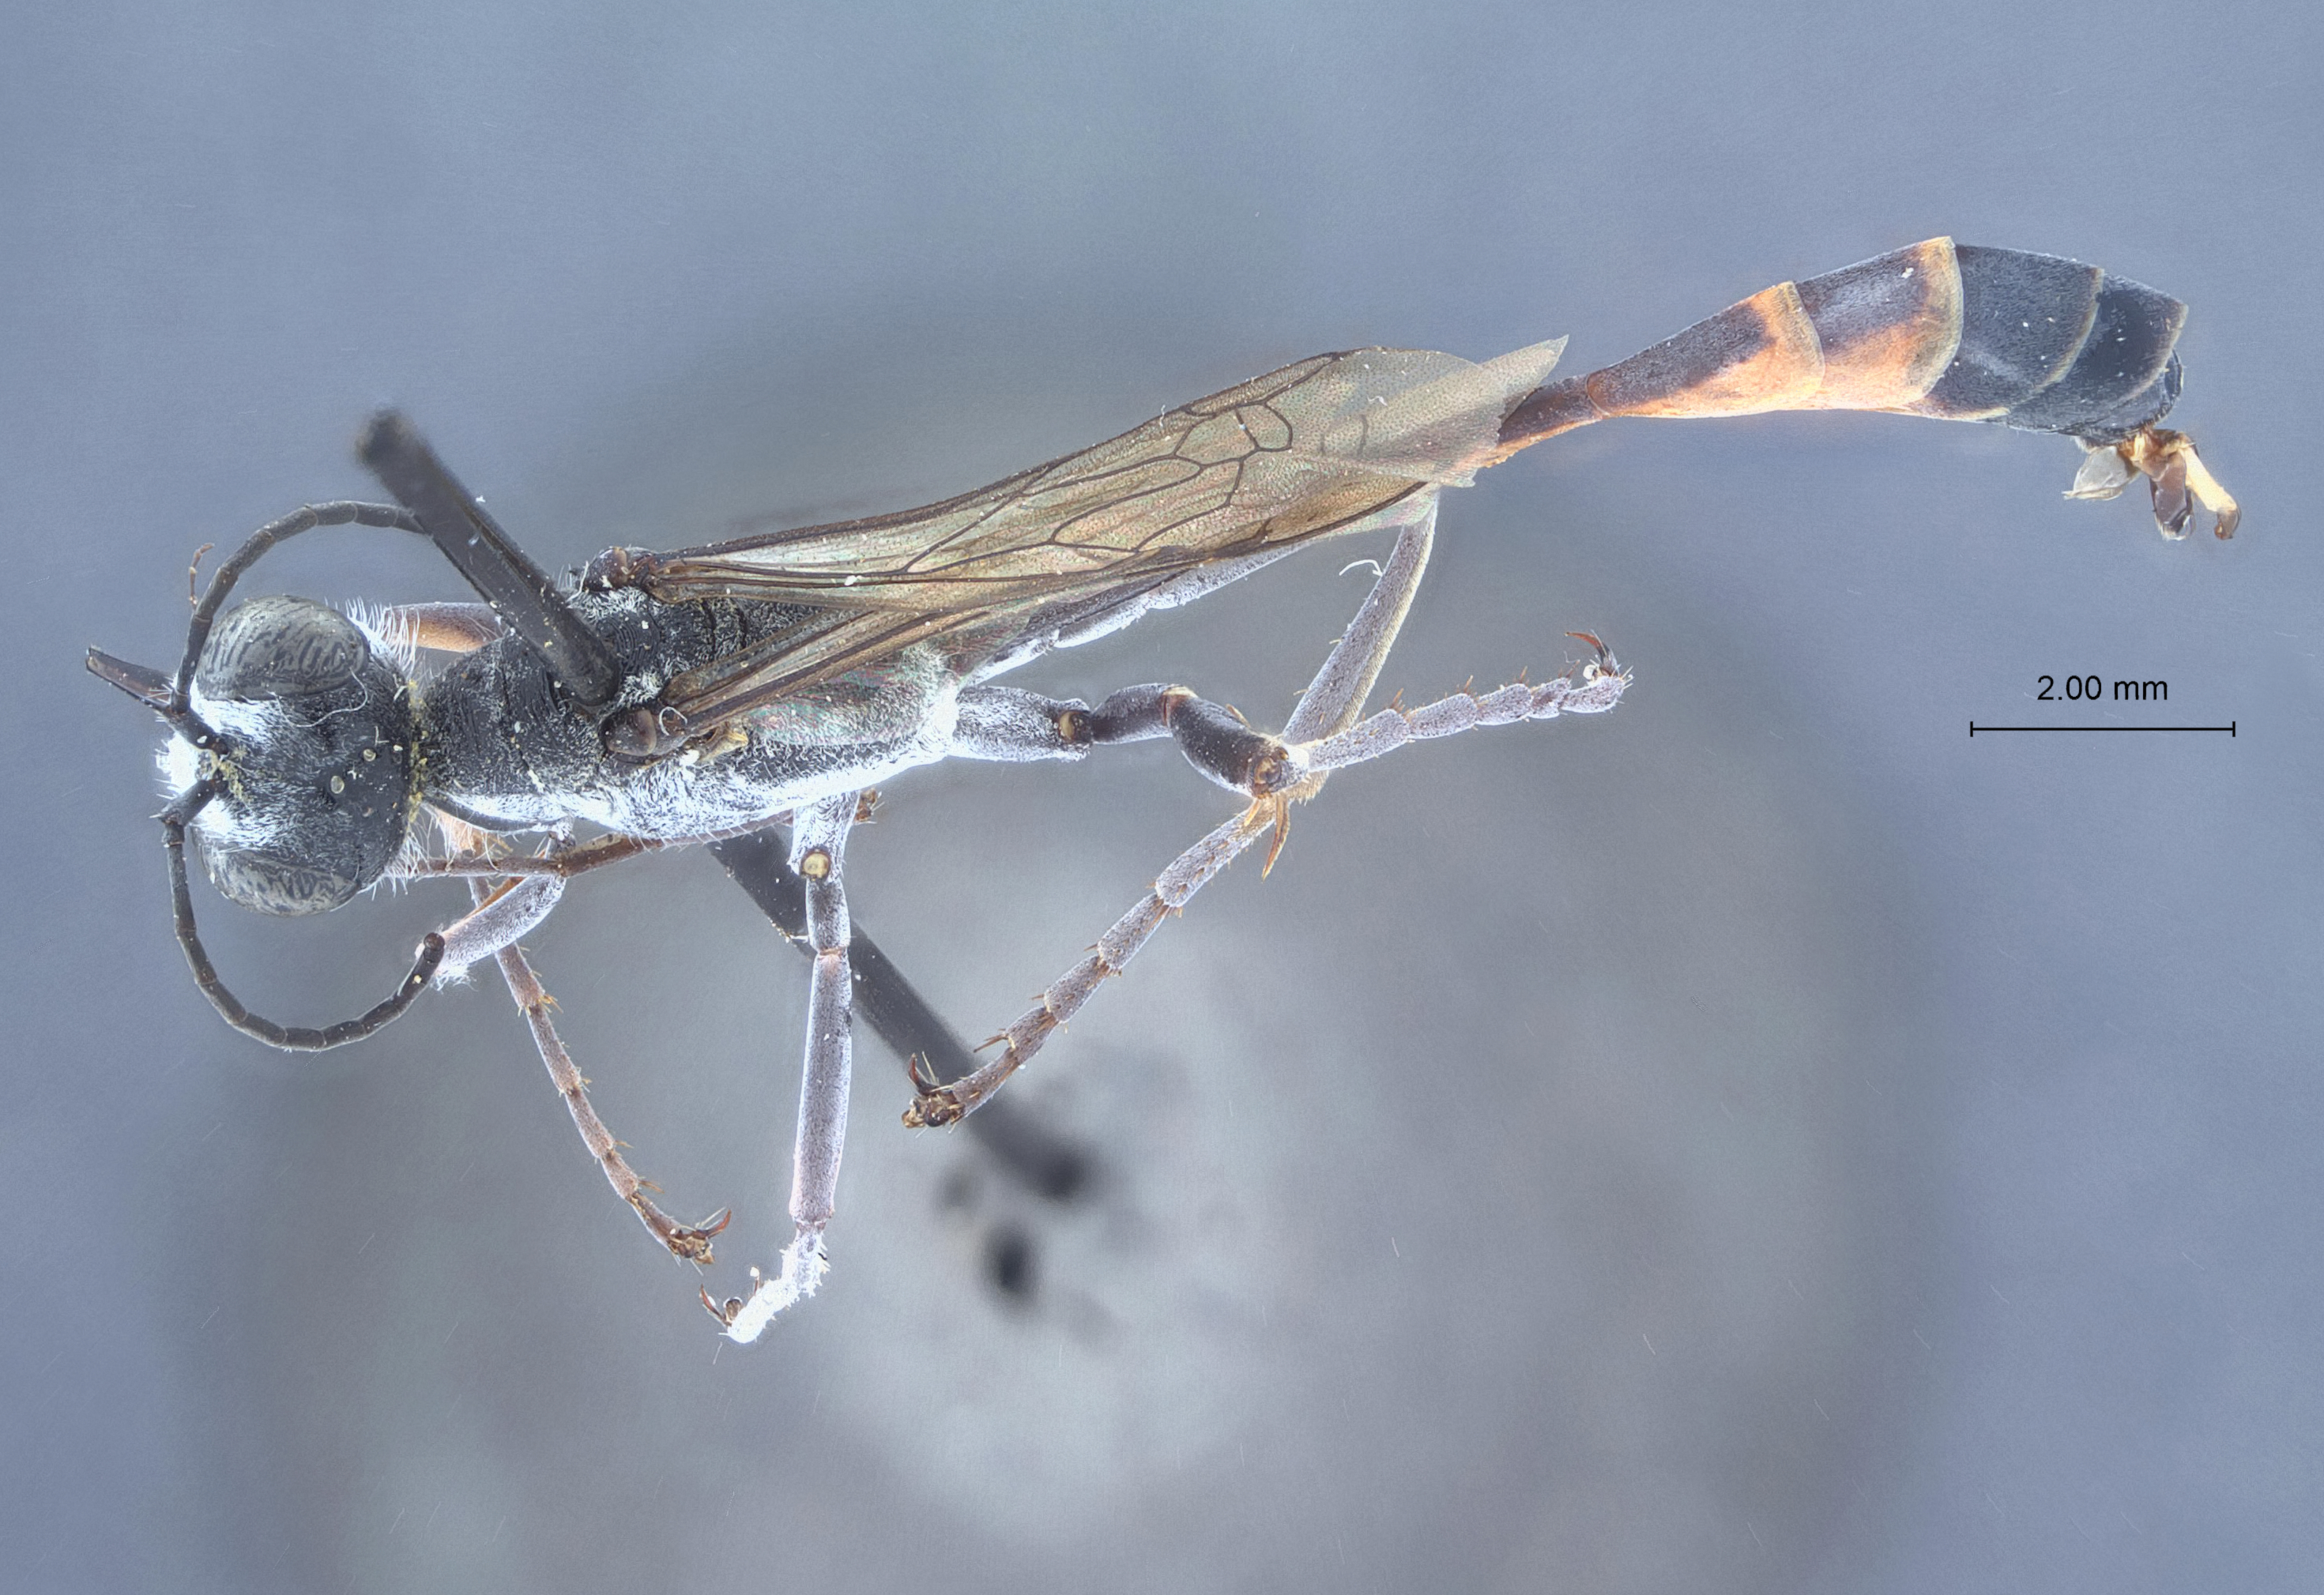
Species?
Ammophila unita
